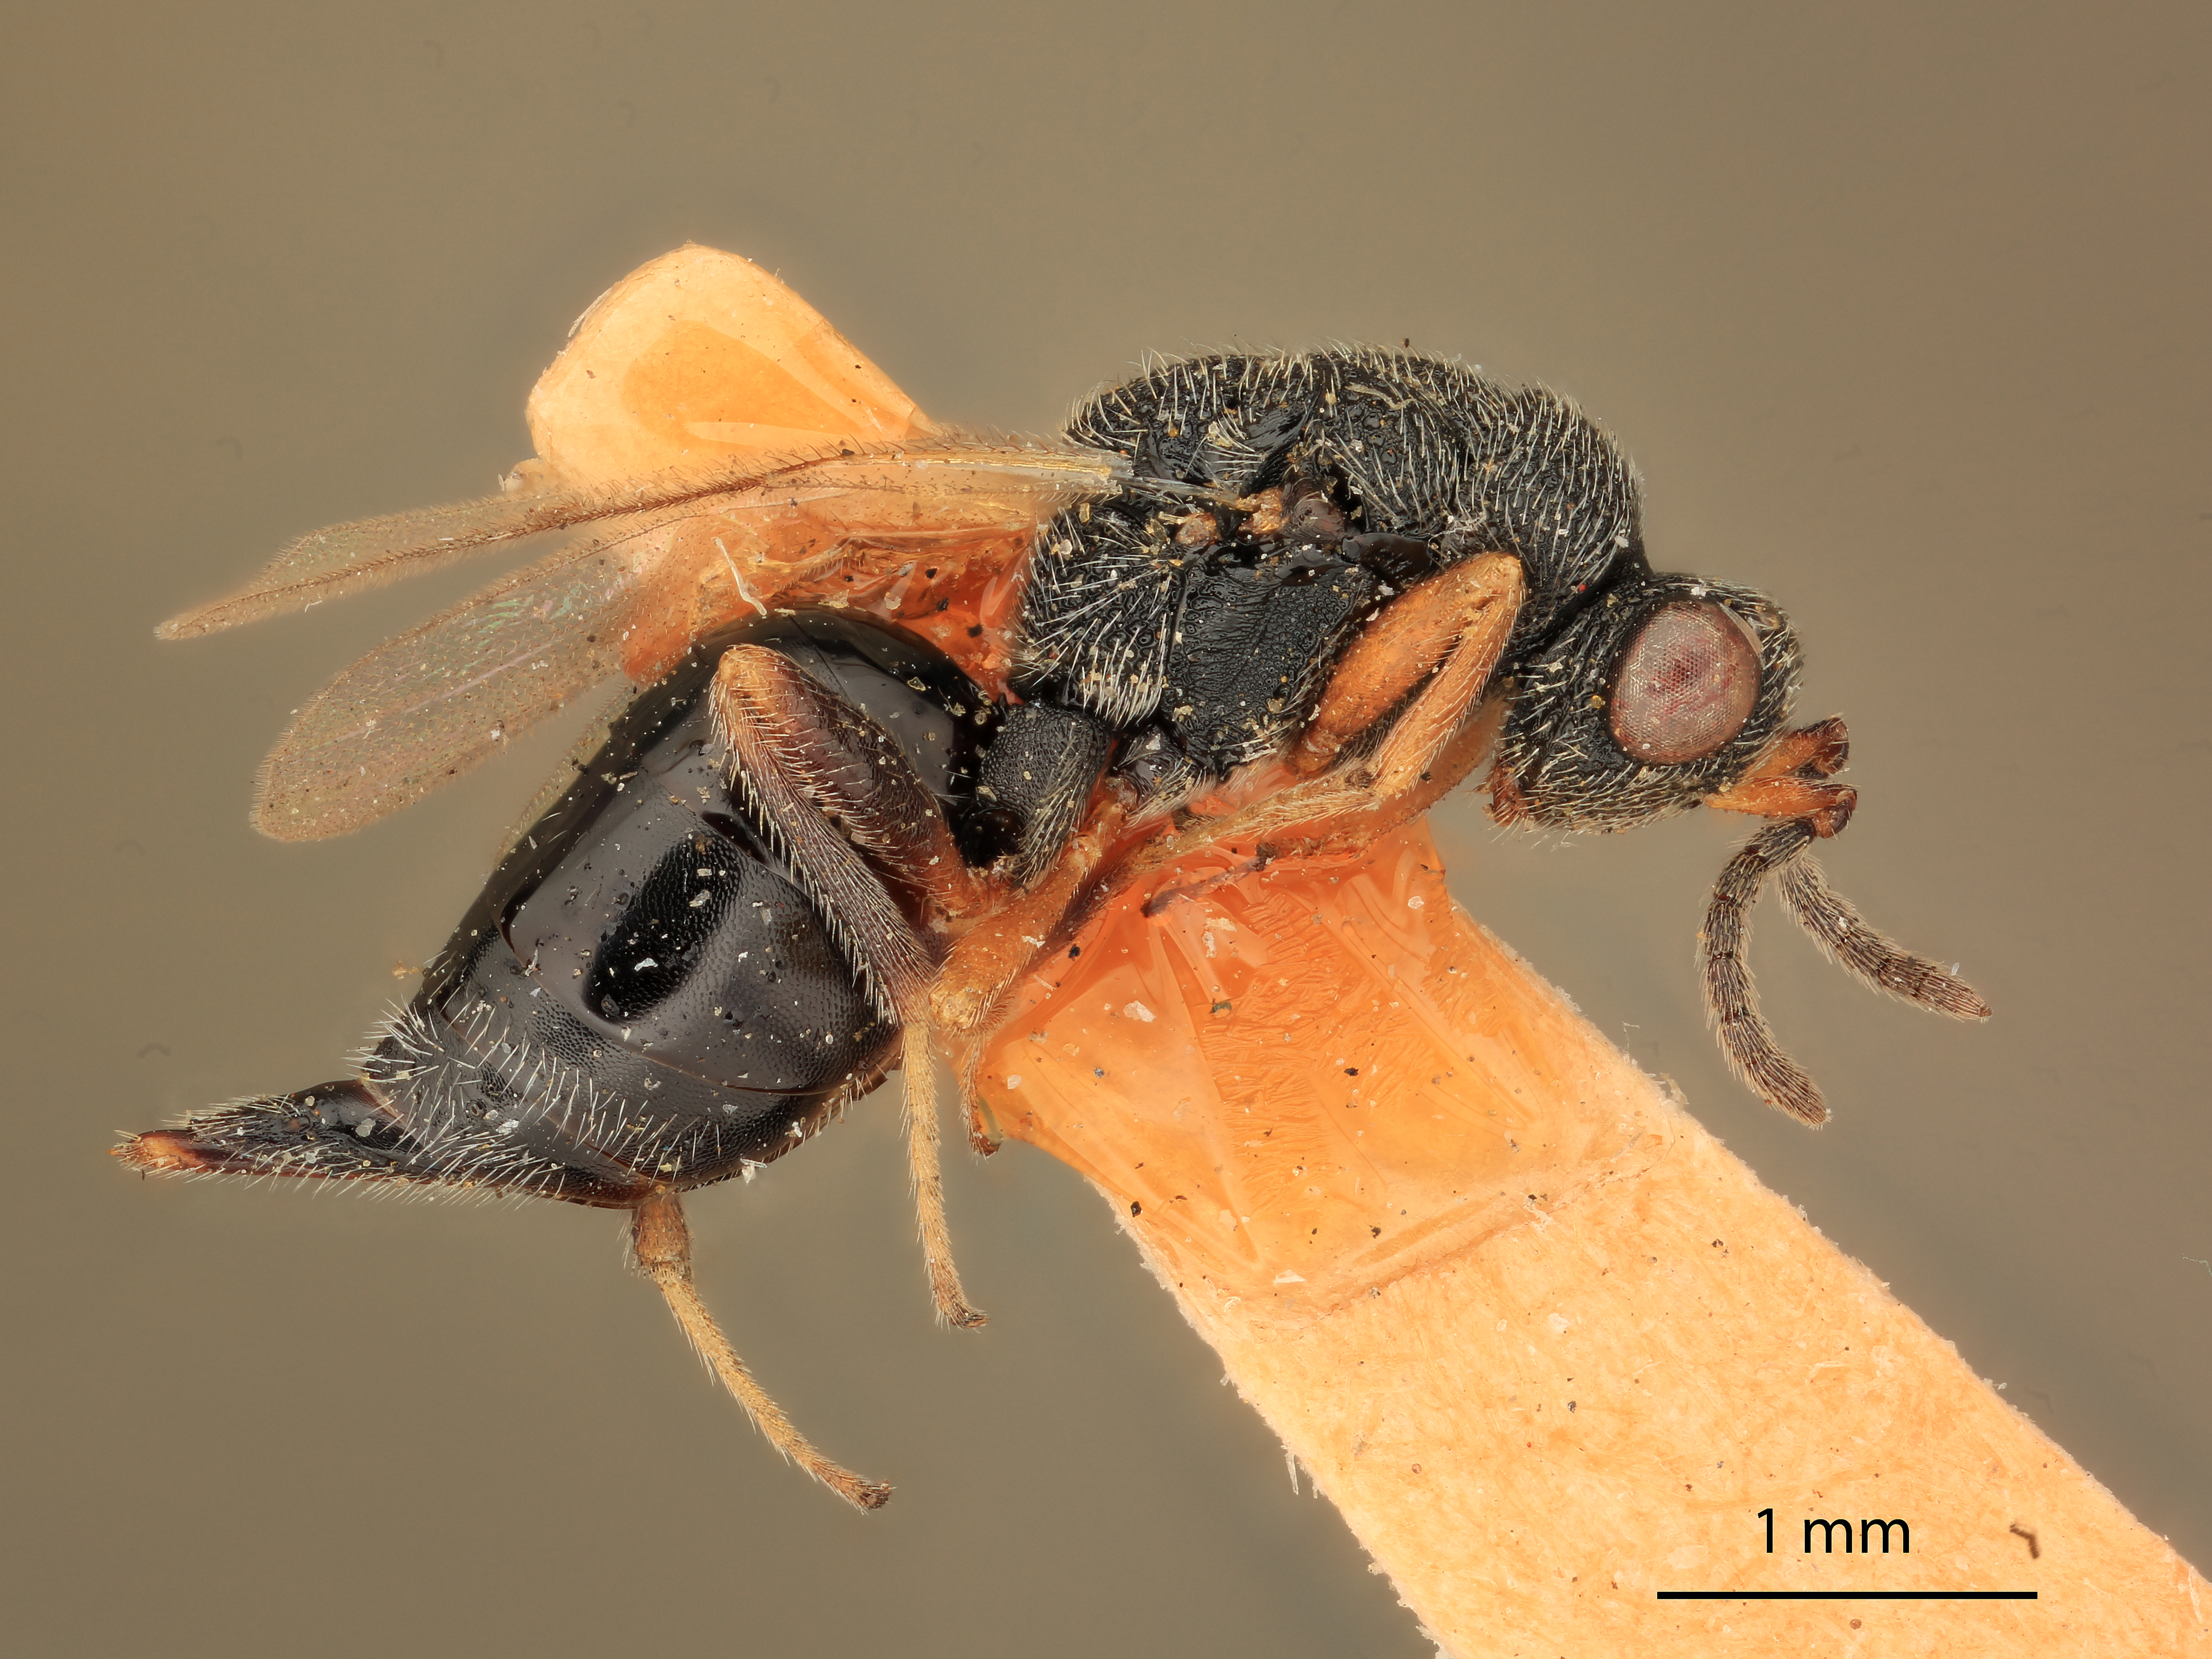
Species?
Eurytoma discordans
